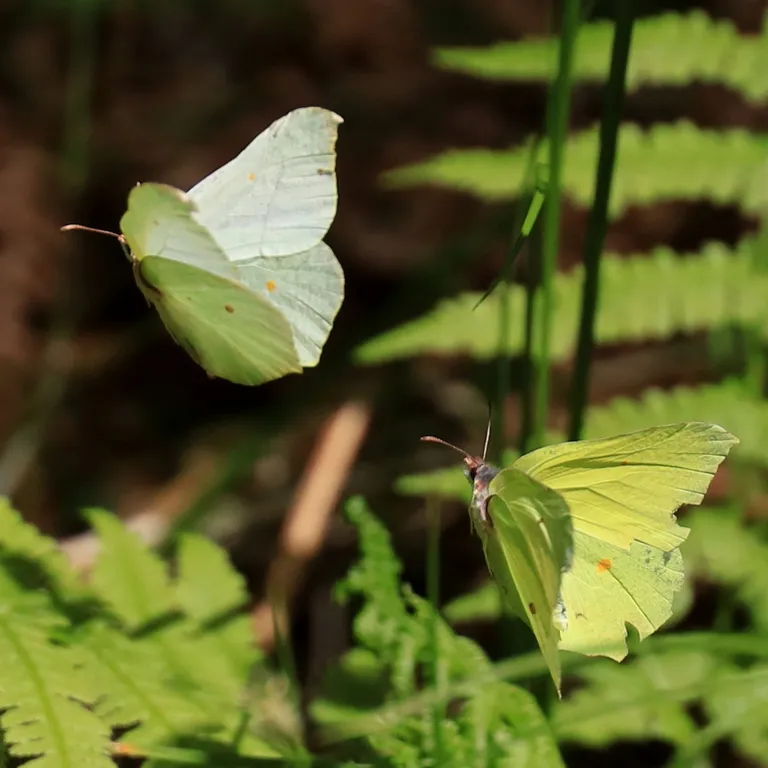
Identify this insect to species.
Gonepteryx rhamni
